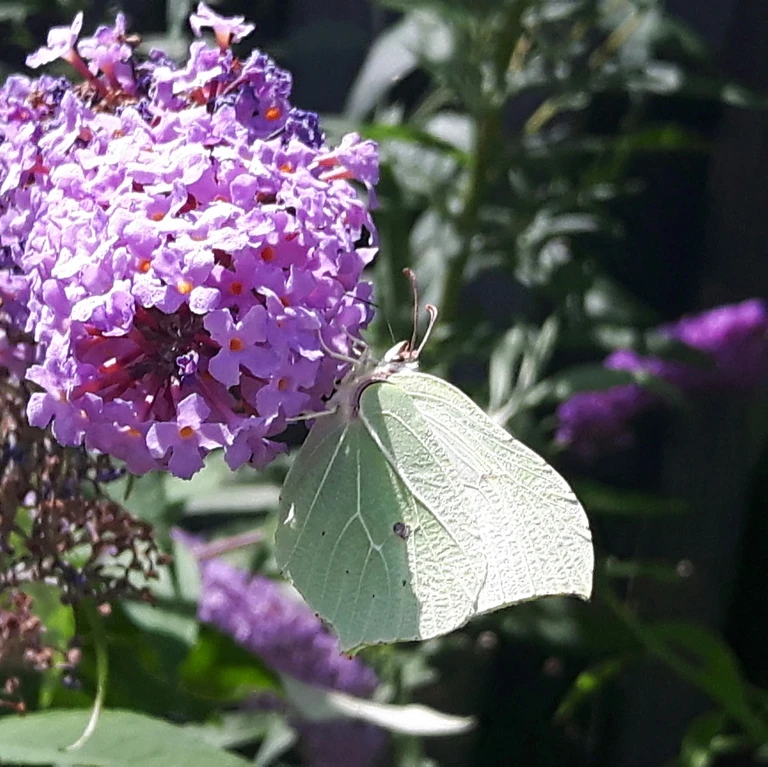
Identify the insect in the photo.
Gonepteryx rhamni
